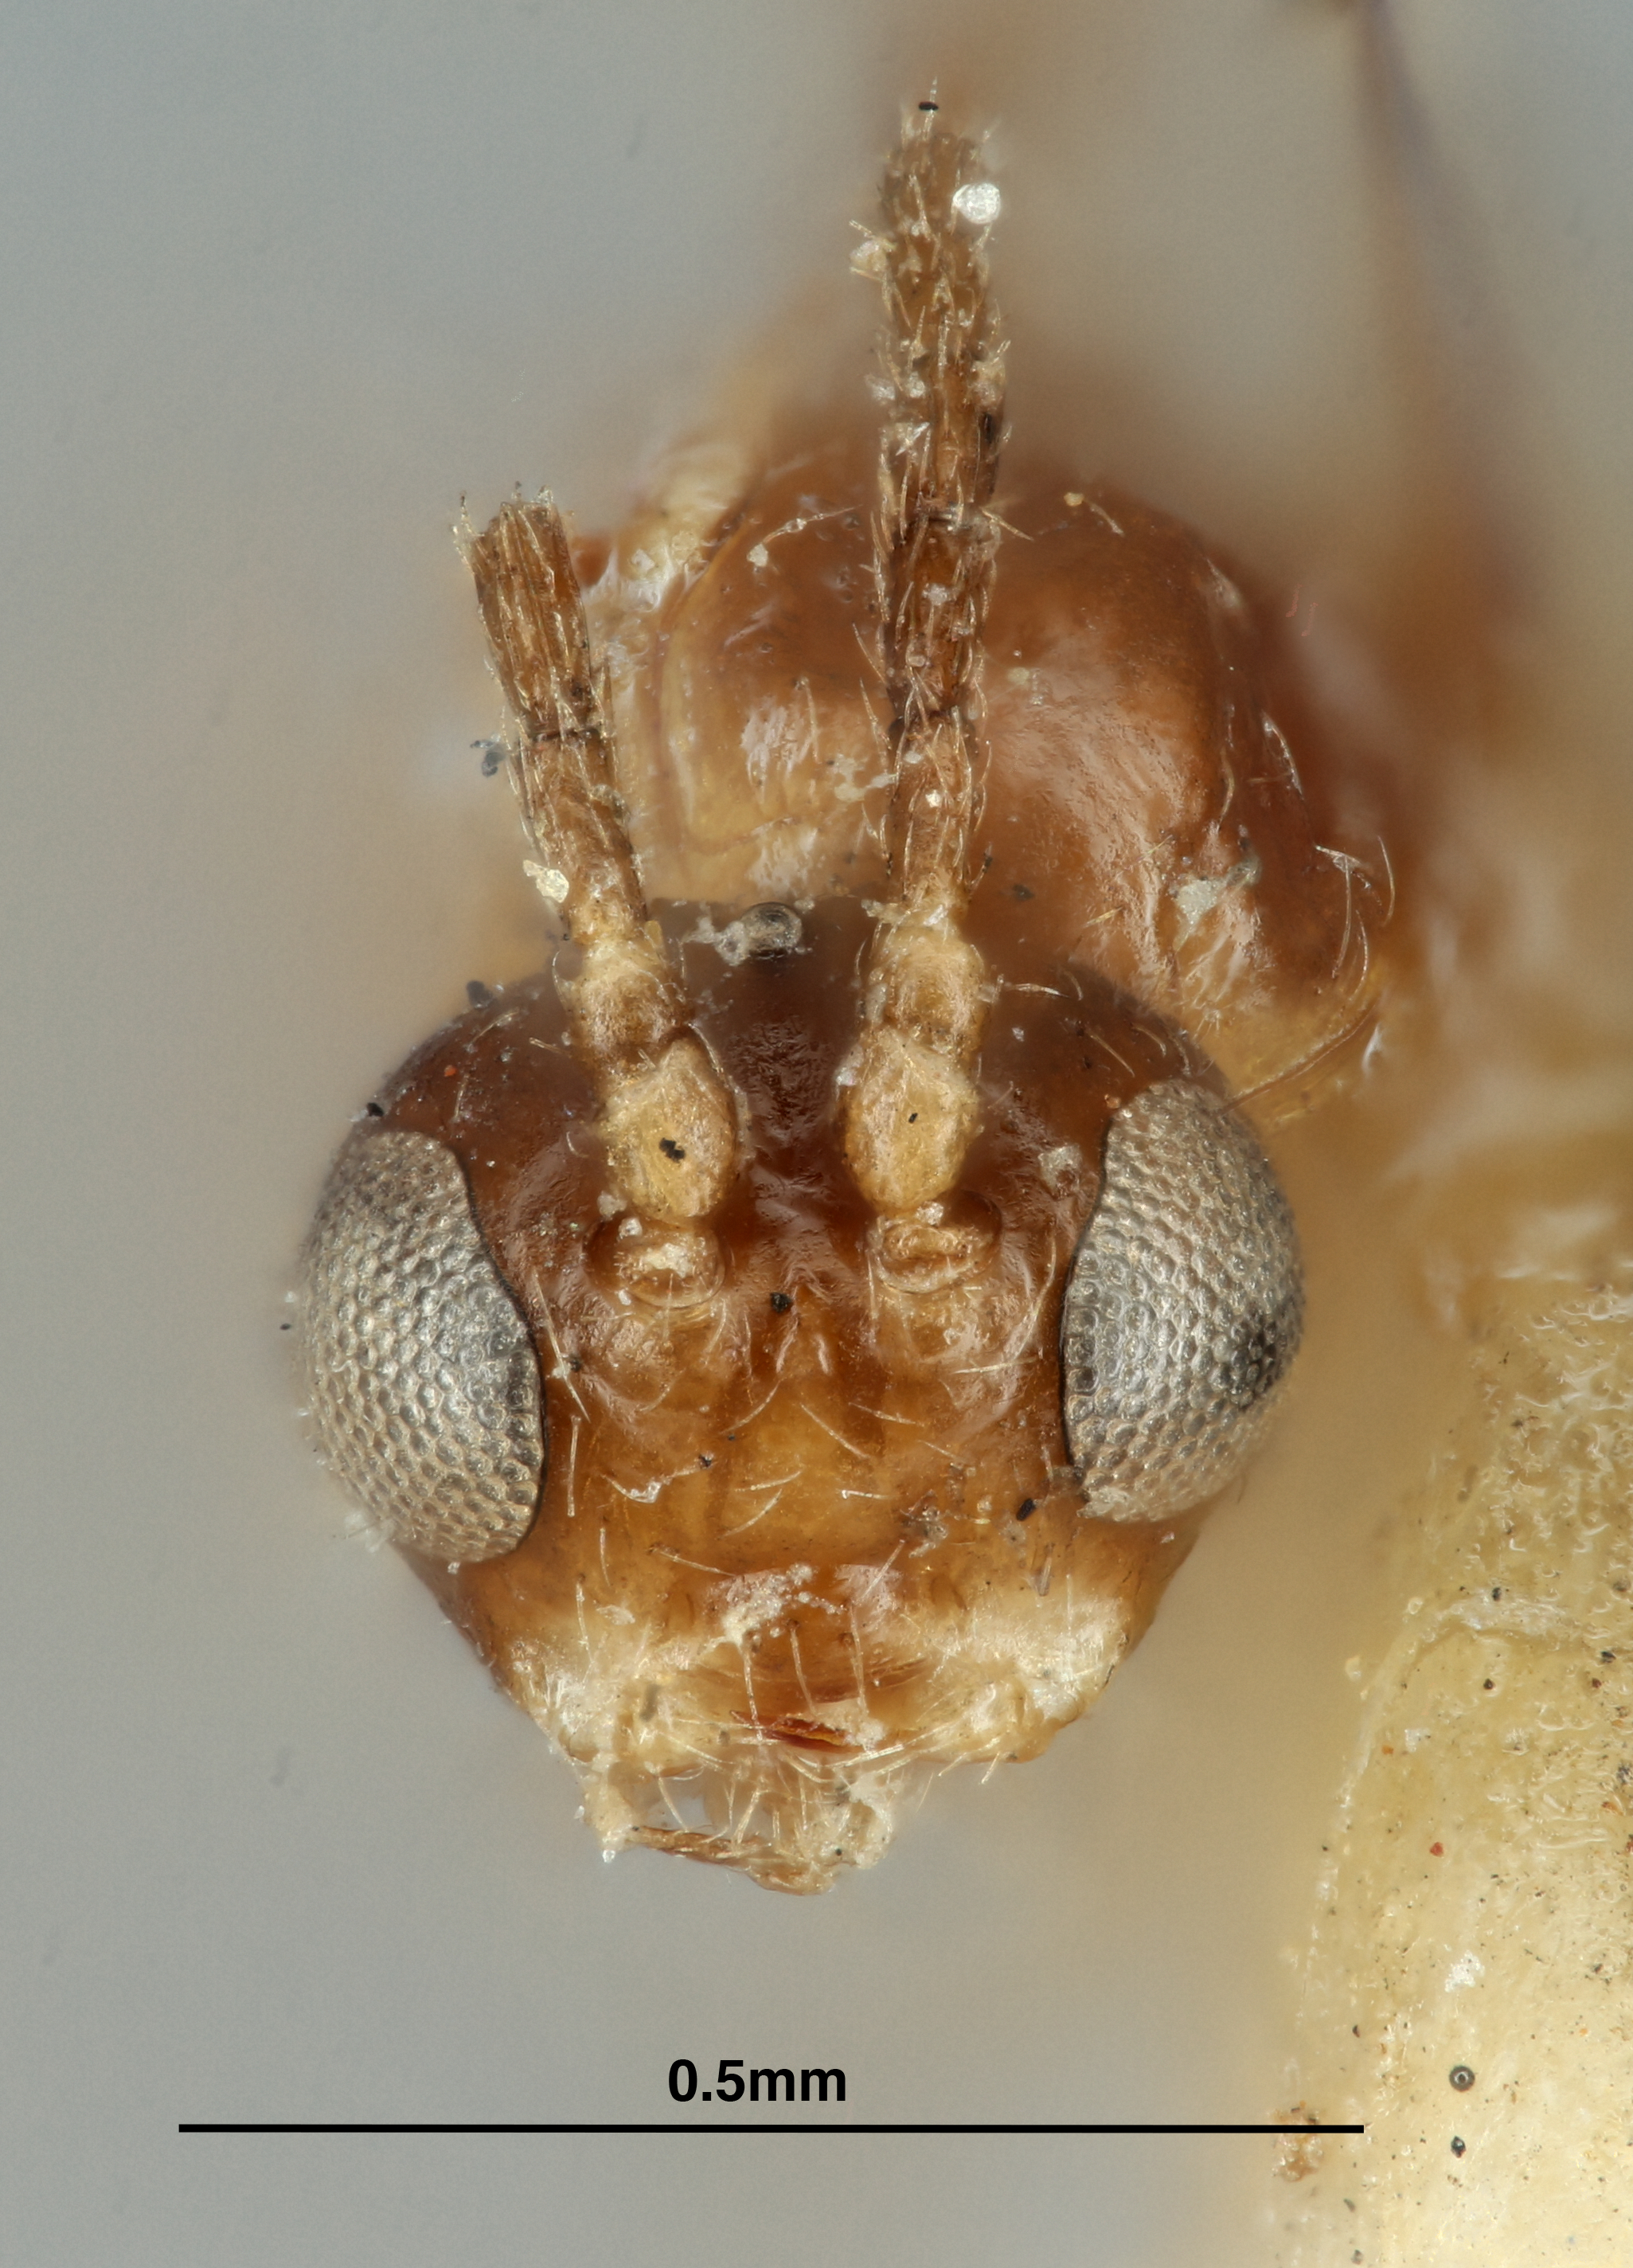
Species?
Aphidius pallidus
